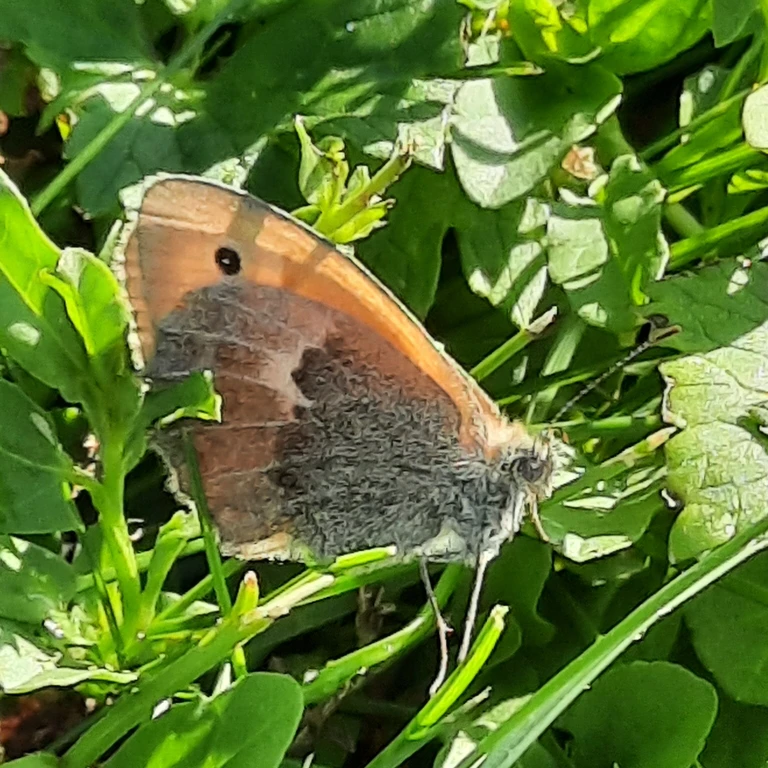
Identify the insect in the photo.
Coenonympha pamphilus
